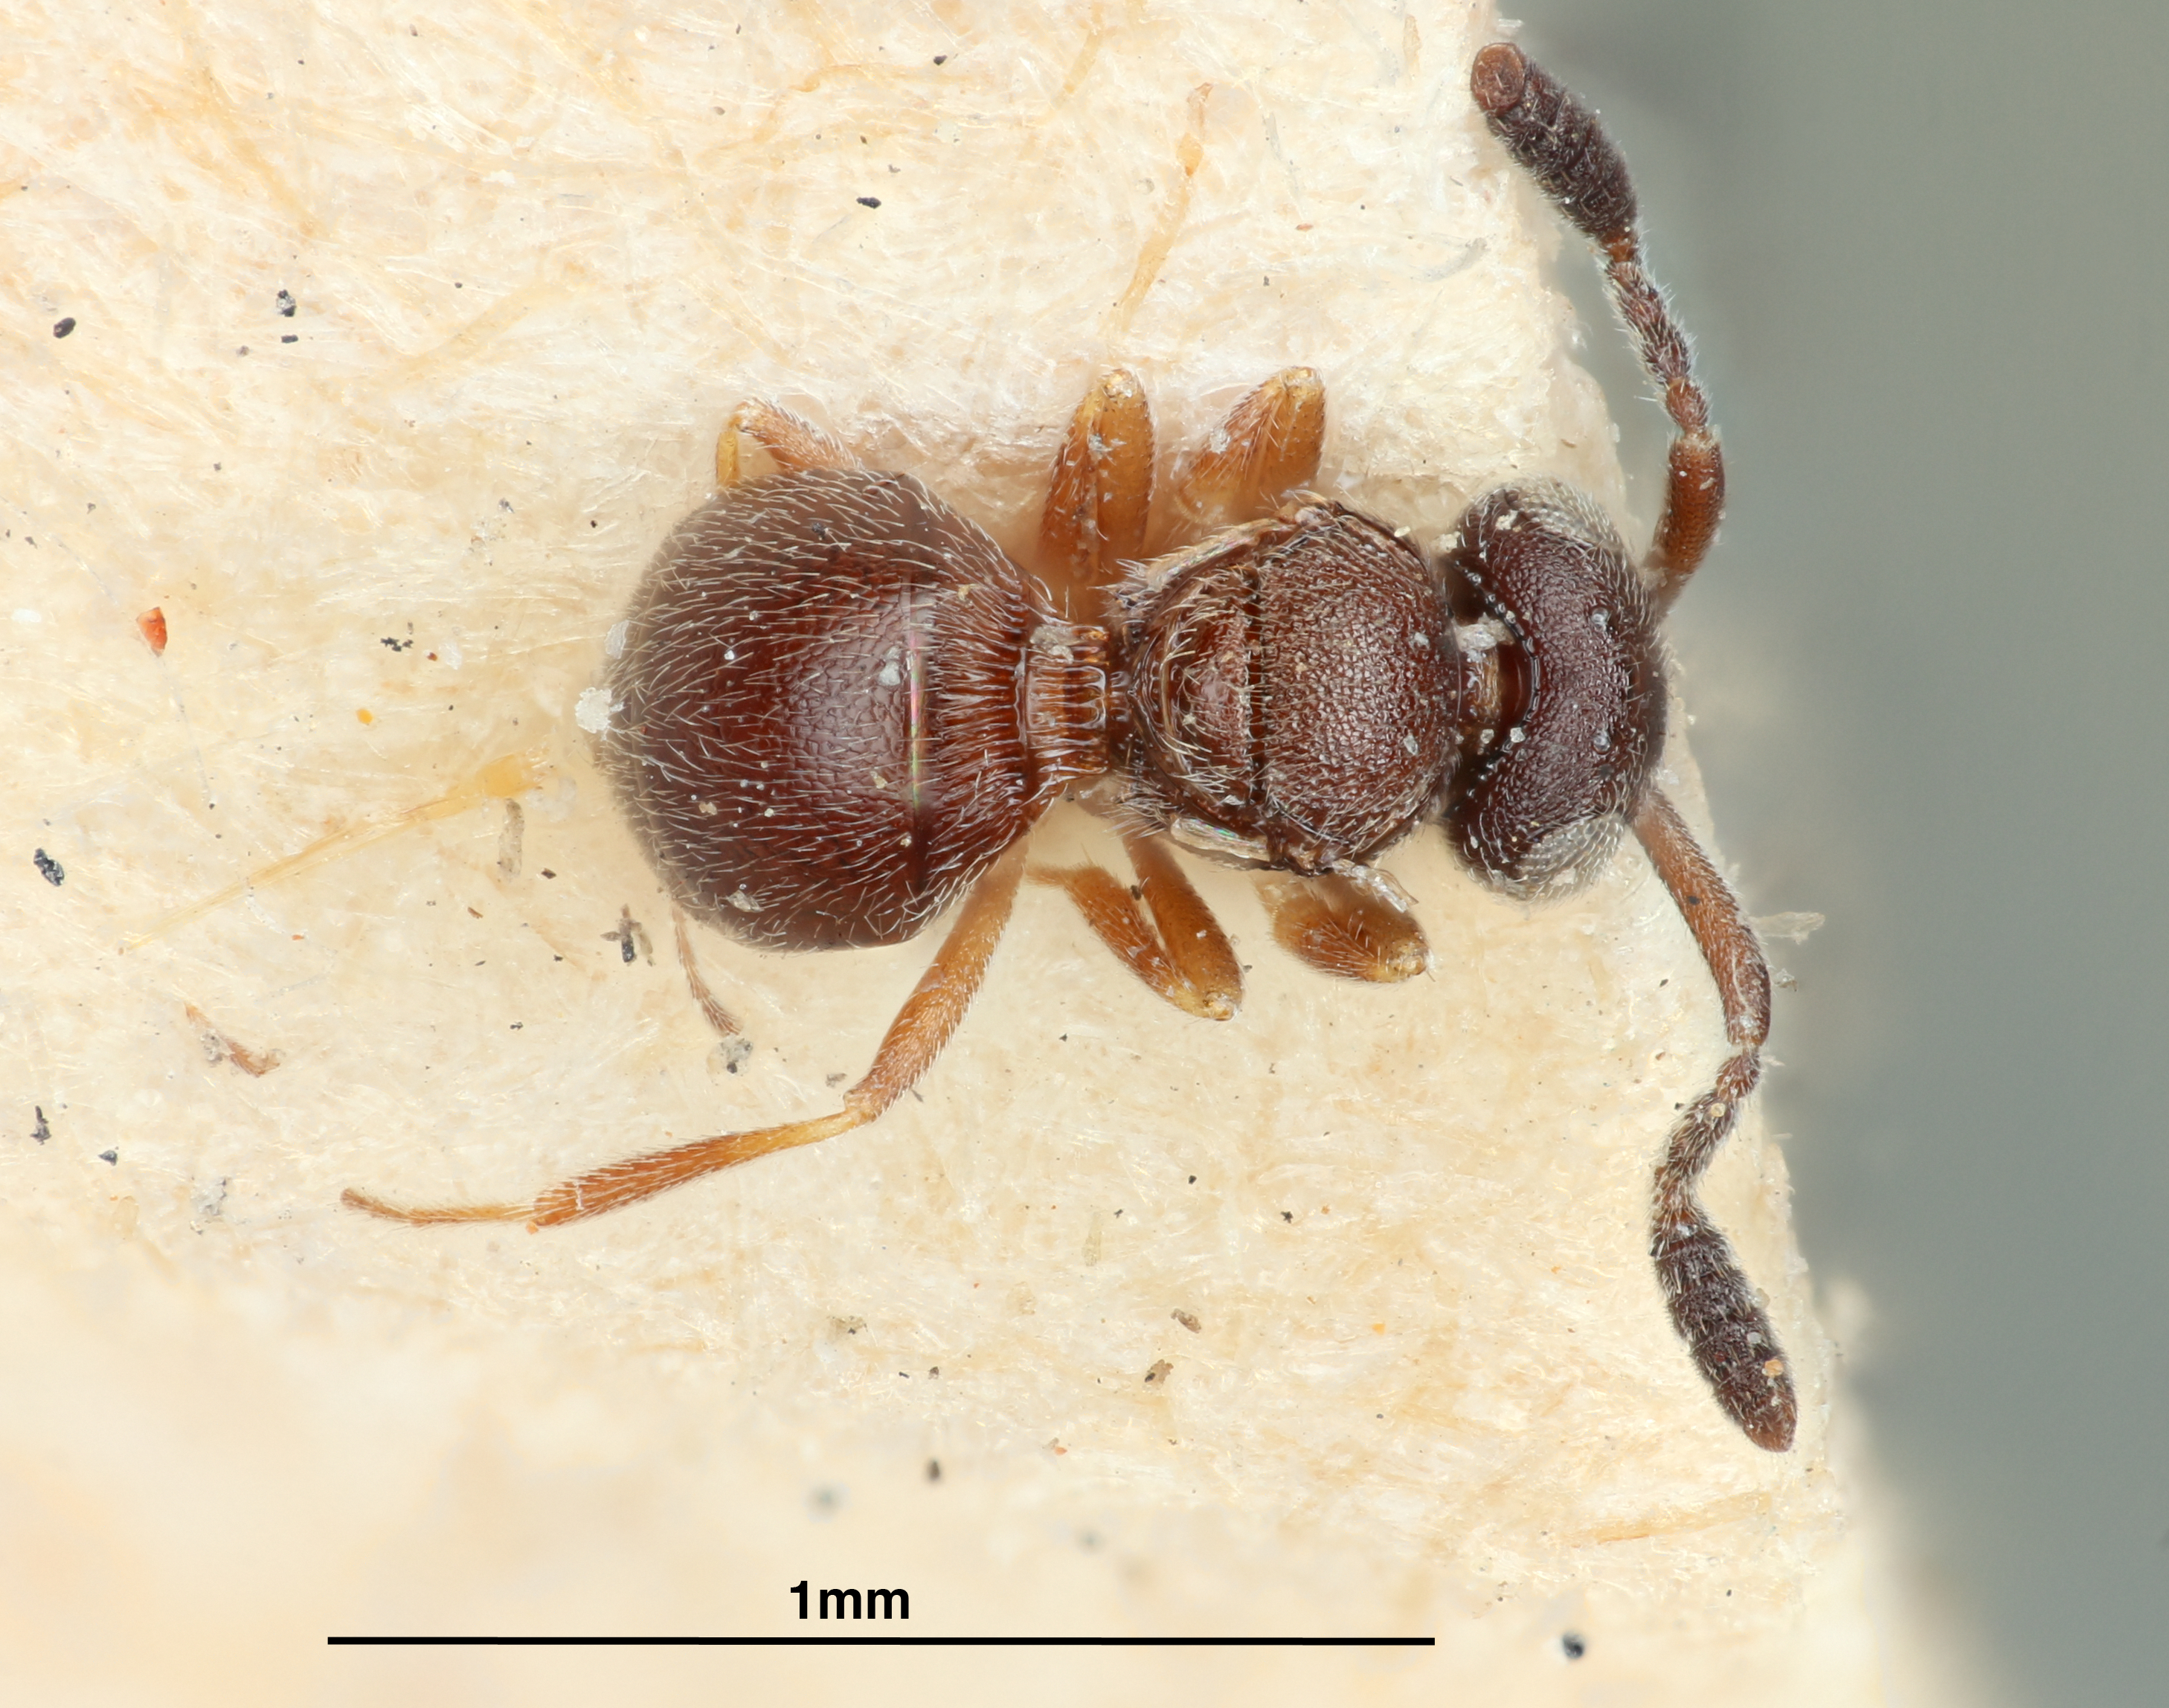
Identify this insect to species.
Hoplogryon obscuripes
